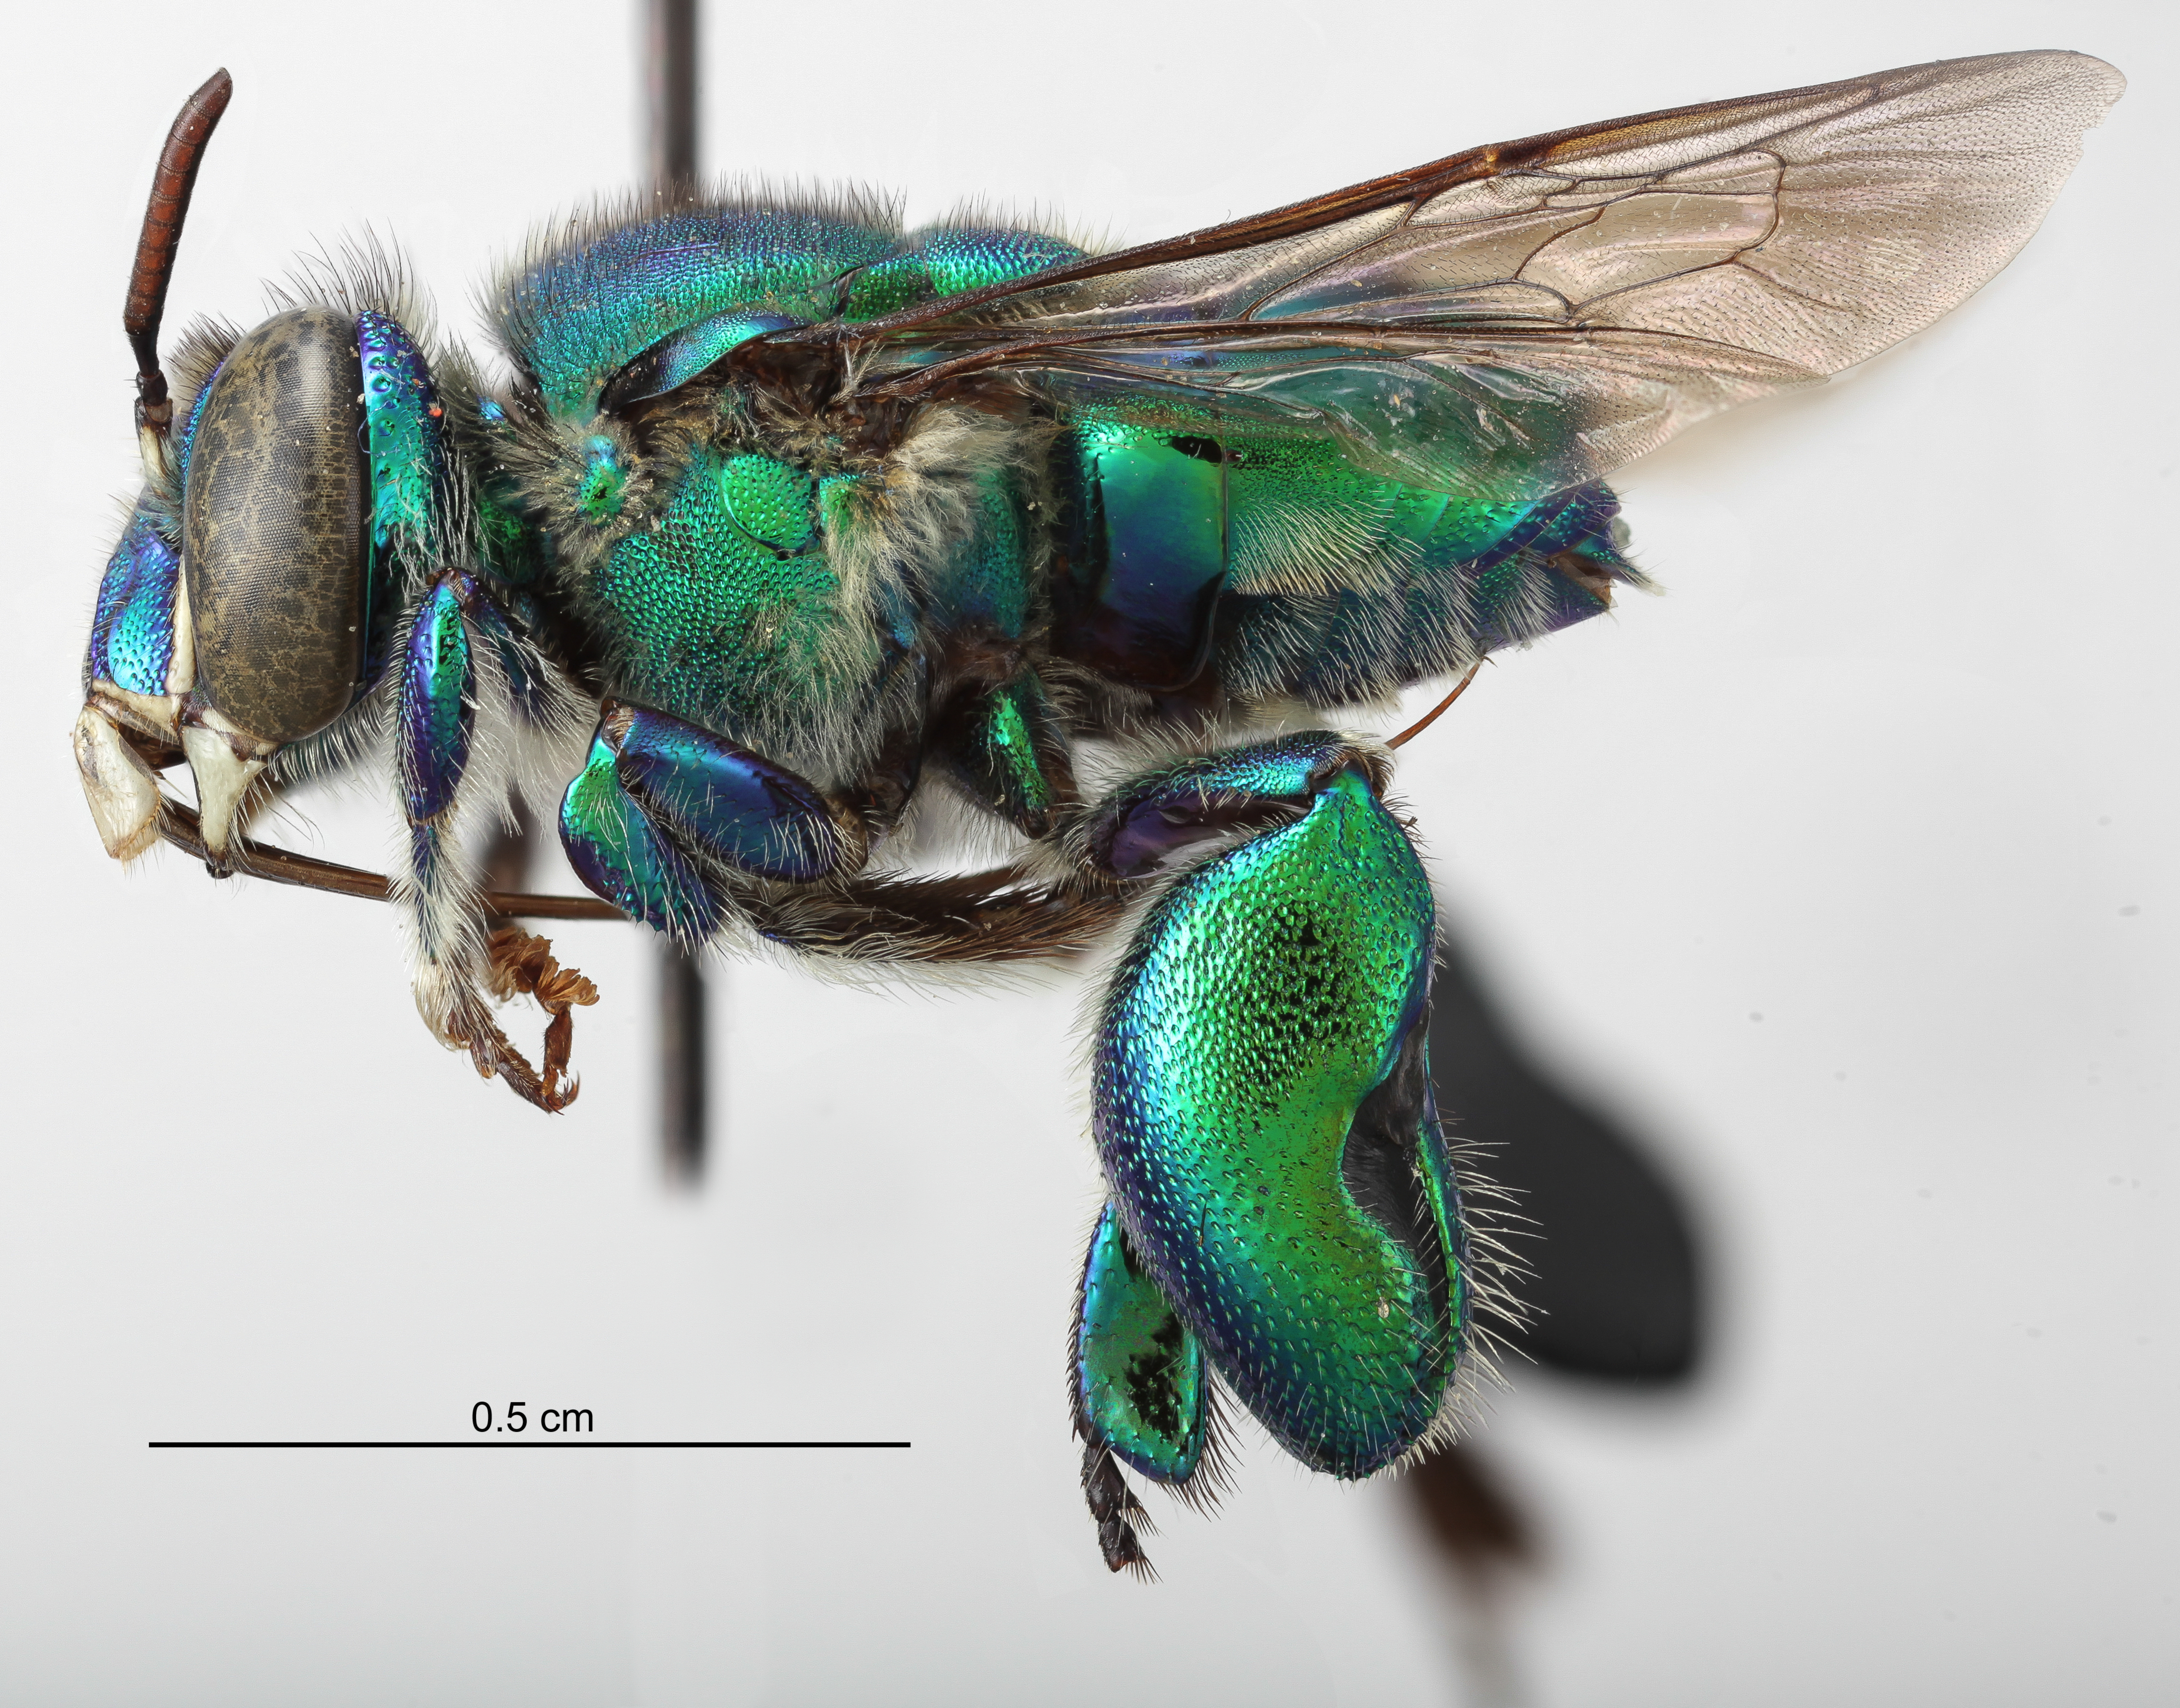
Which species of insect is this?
Euglossa amazonica
